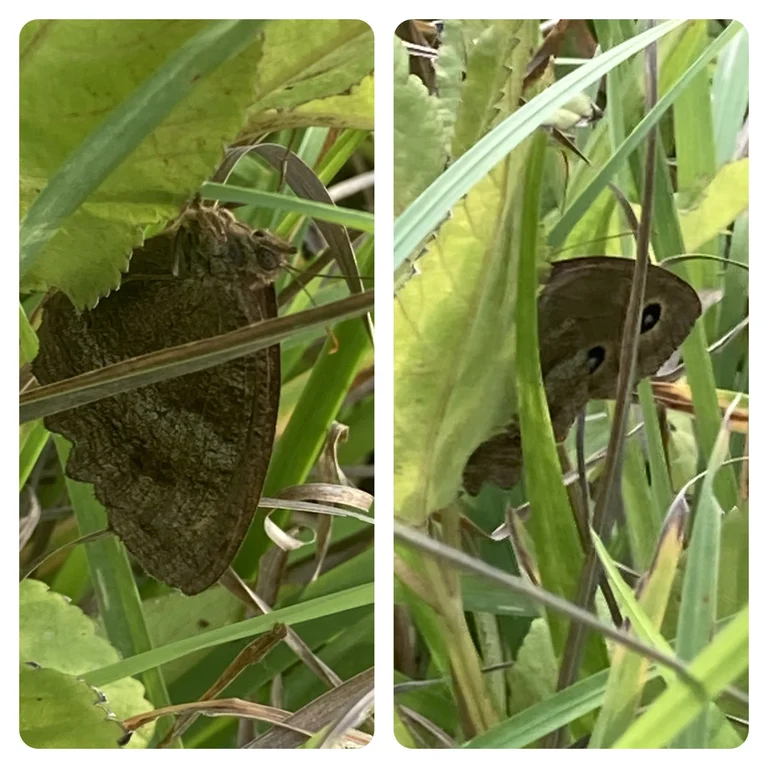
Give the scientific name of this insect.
Minois dryas
